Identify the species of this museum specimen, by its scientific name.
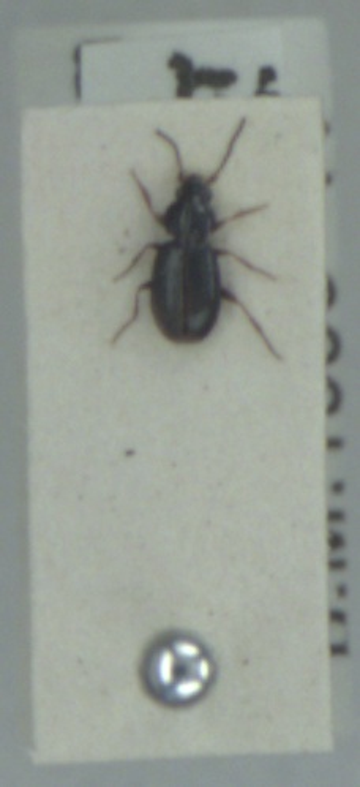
Bembidion obtusum
